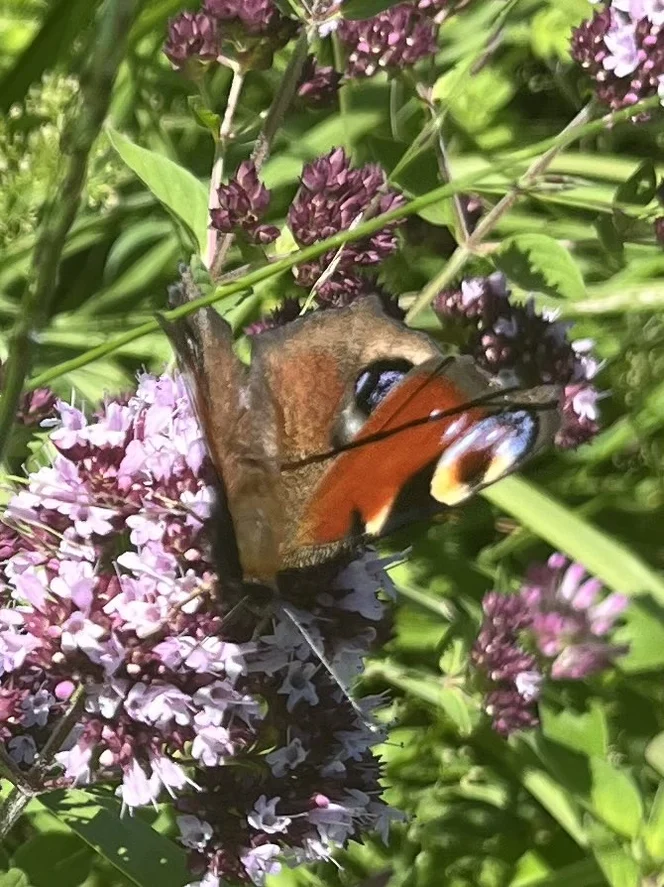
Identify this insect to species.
Aglais io
